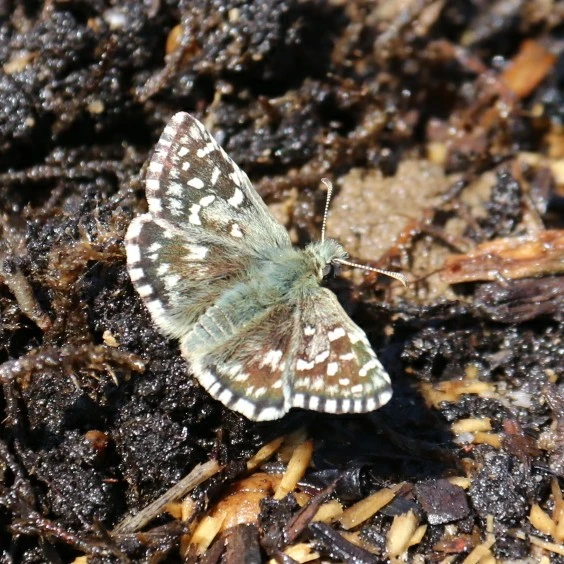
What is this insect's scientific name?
Pyrgus malvae
